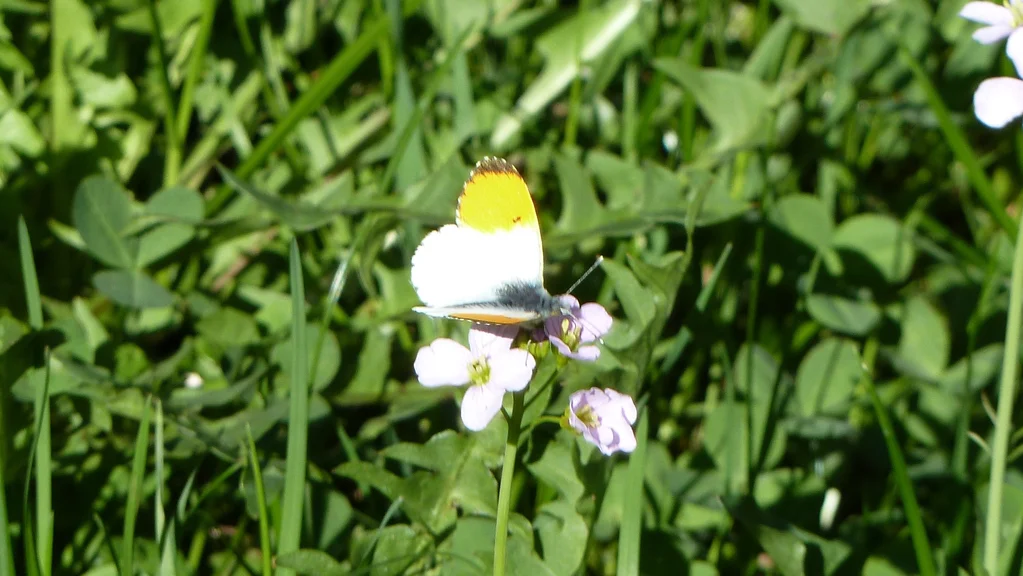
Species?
Anthocharis cardamines
